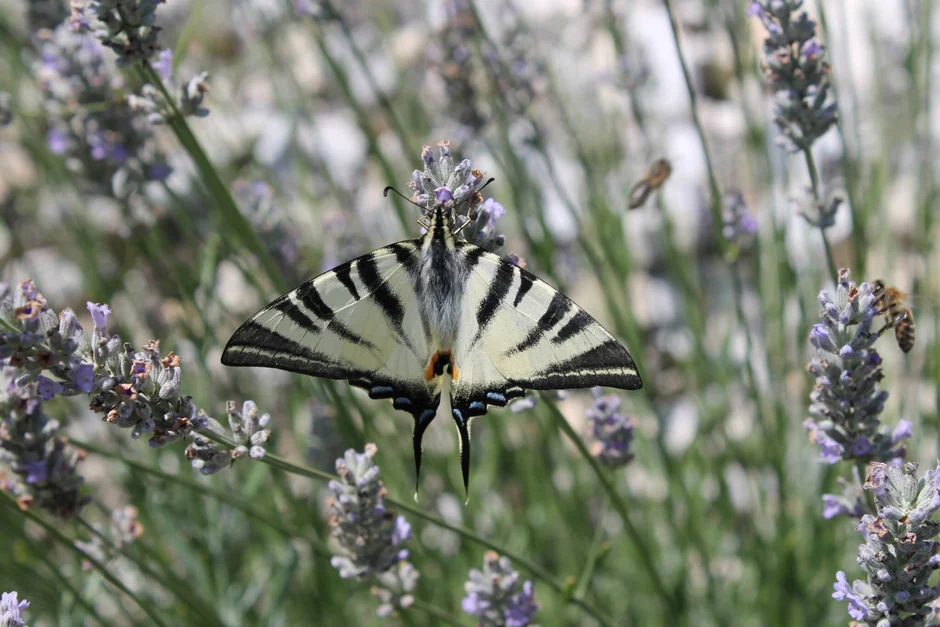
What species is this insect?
Iphiclides podalirius
